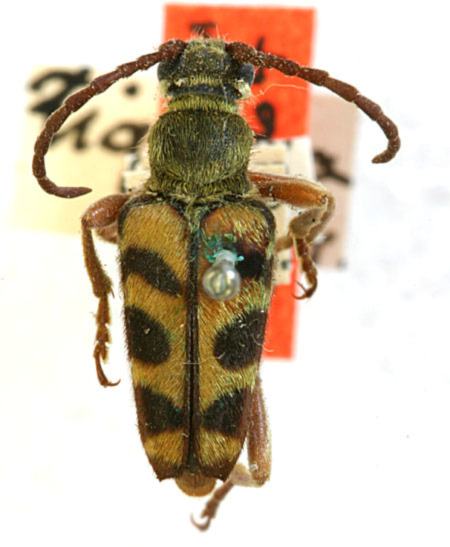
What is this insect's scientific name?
Strophiona tigrina
